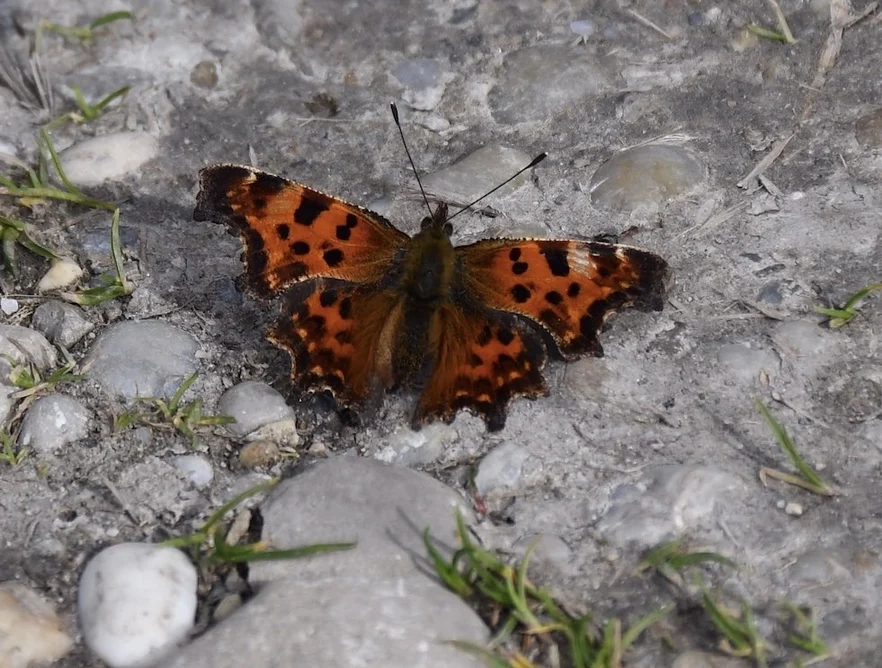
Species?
Polygonia c-album
